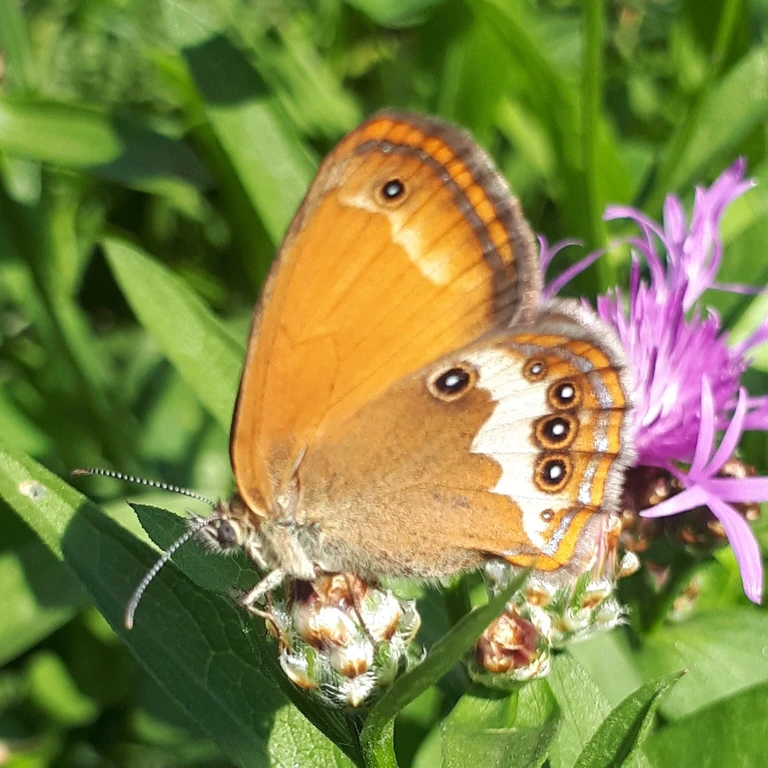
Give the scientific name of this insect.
Coenonympha arcania
